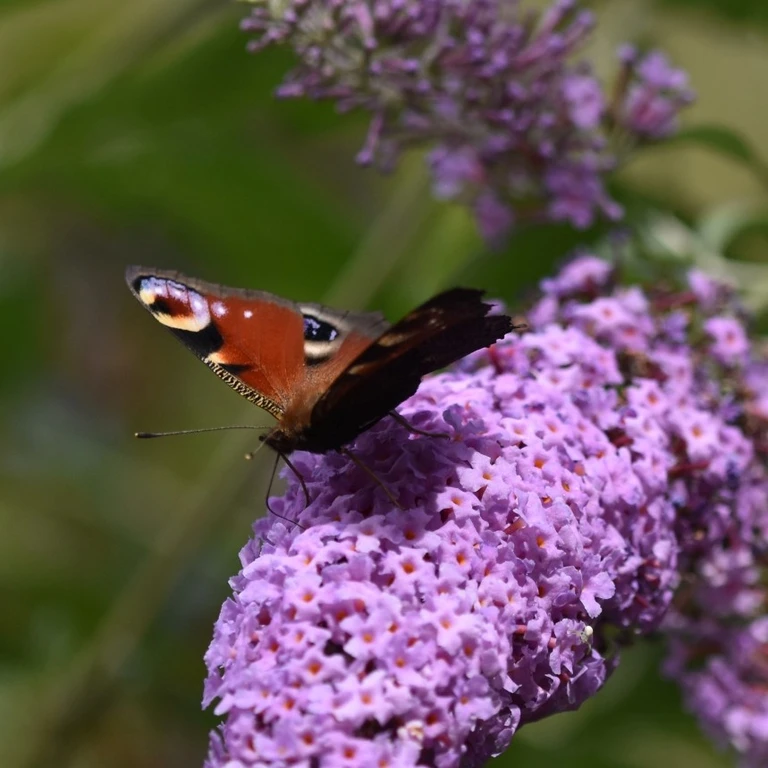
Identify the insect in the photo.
Aglais io
